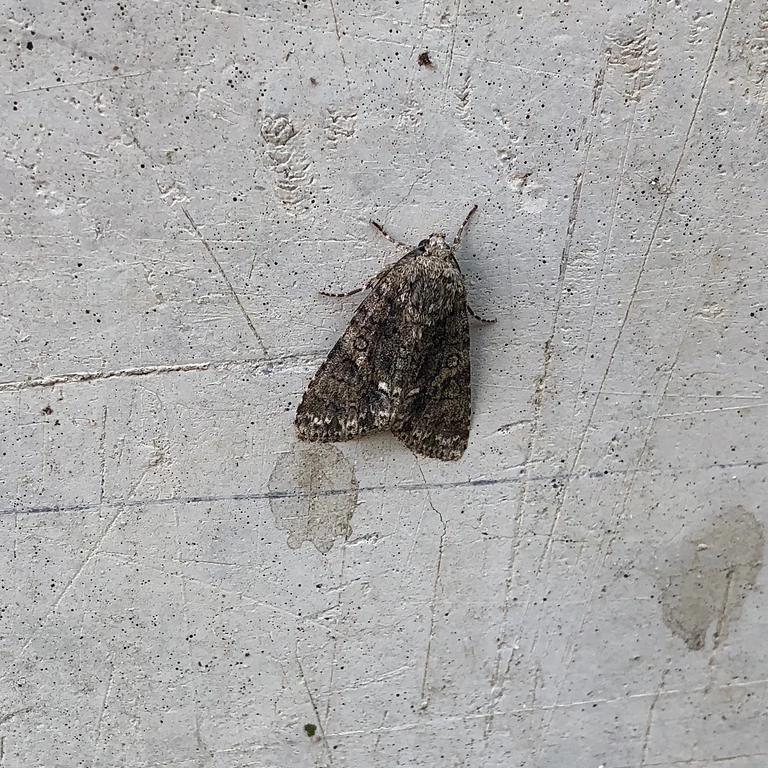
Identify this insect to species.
Acronicta rumicis
